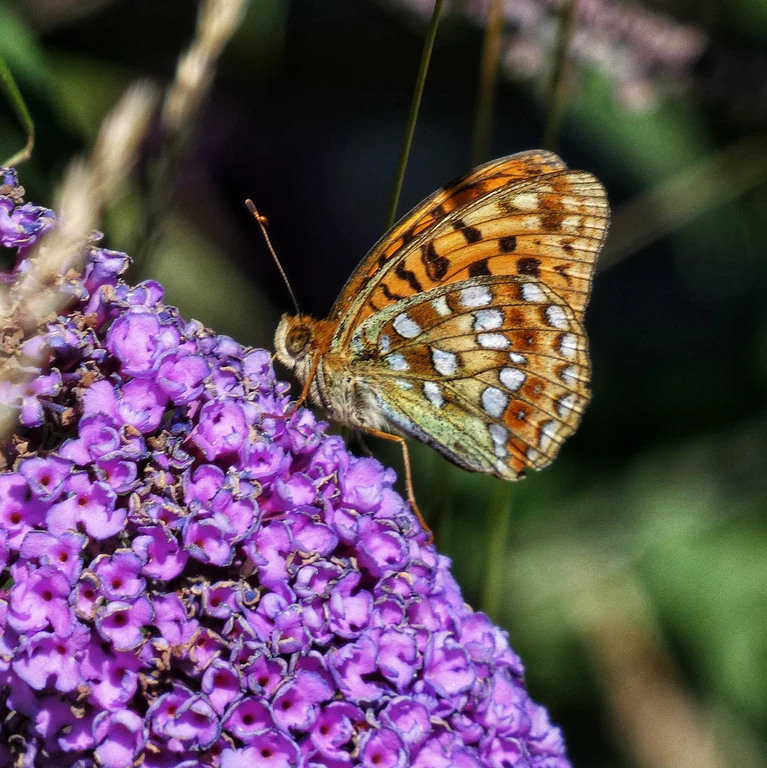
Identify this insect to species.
Fabriciana adippe
